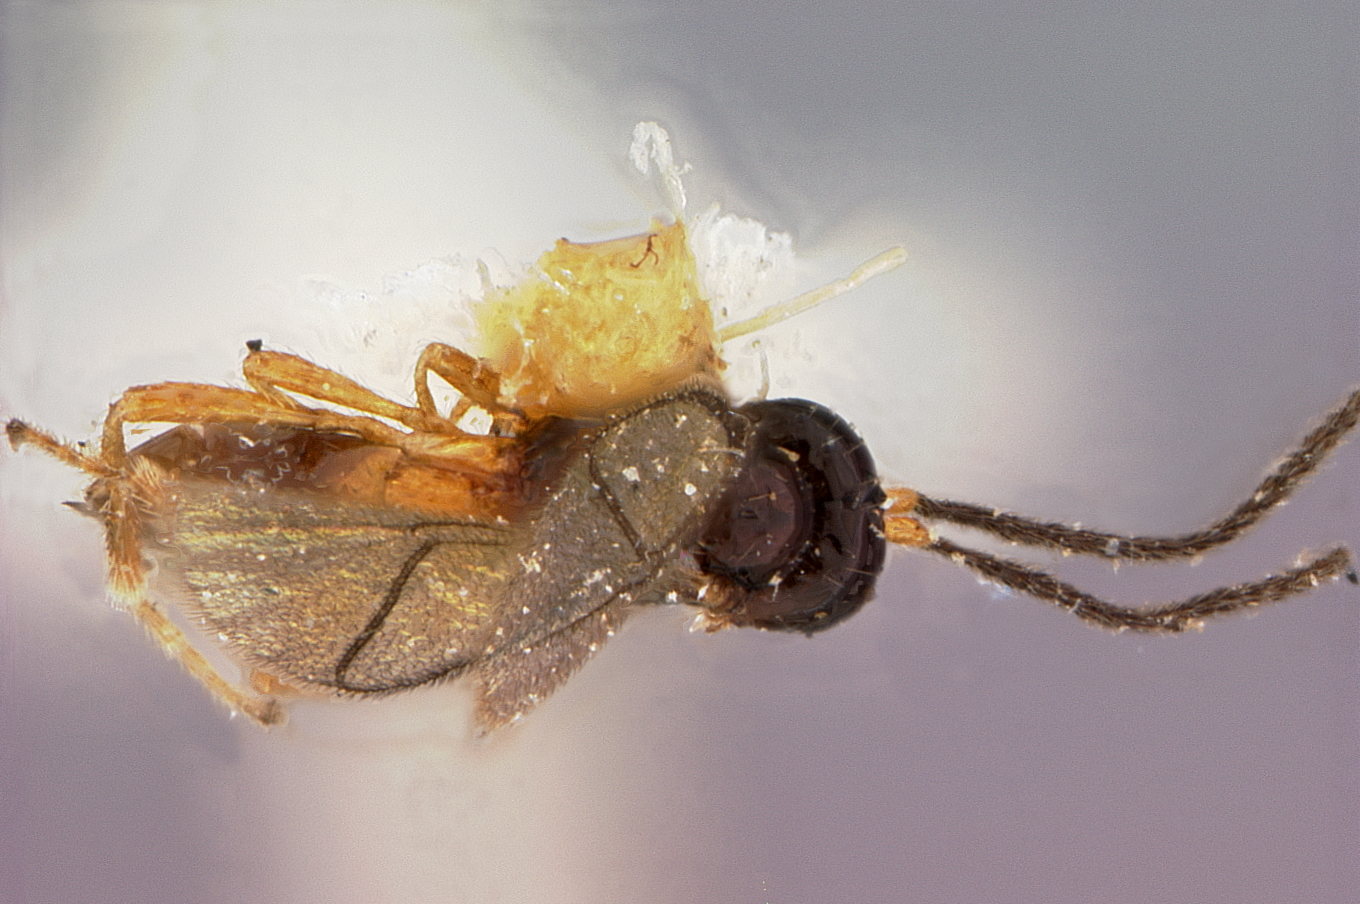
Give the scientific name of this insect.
Aspilota sheldoni
